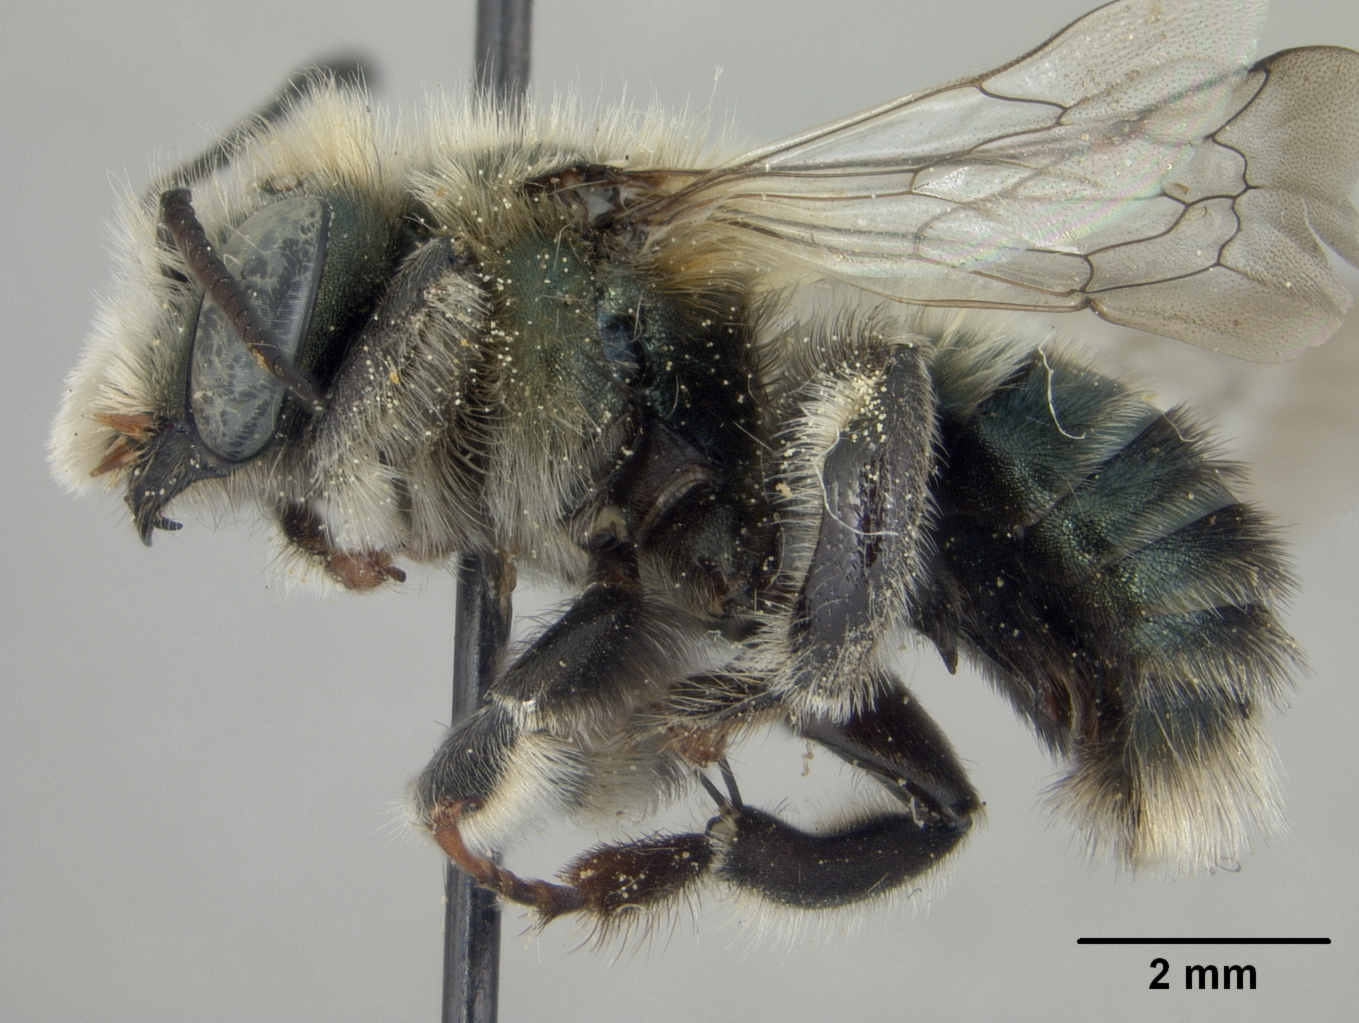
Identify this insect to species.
Osmia alpestris
